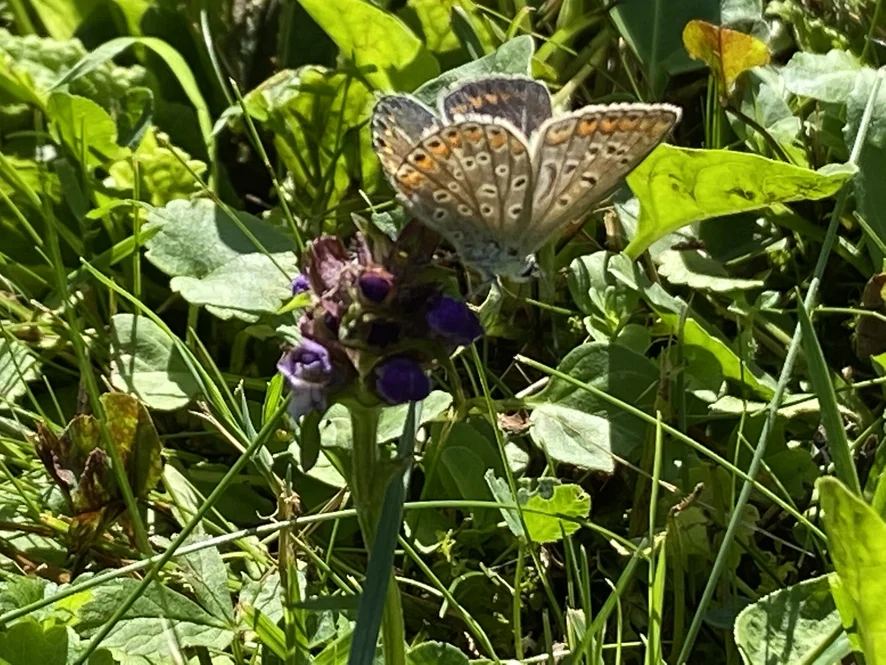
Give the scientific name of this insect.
Polyommatus icarus
